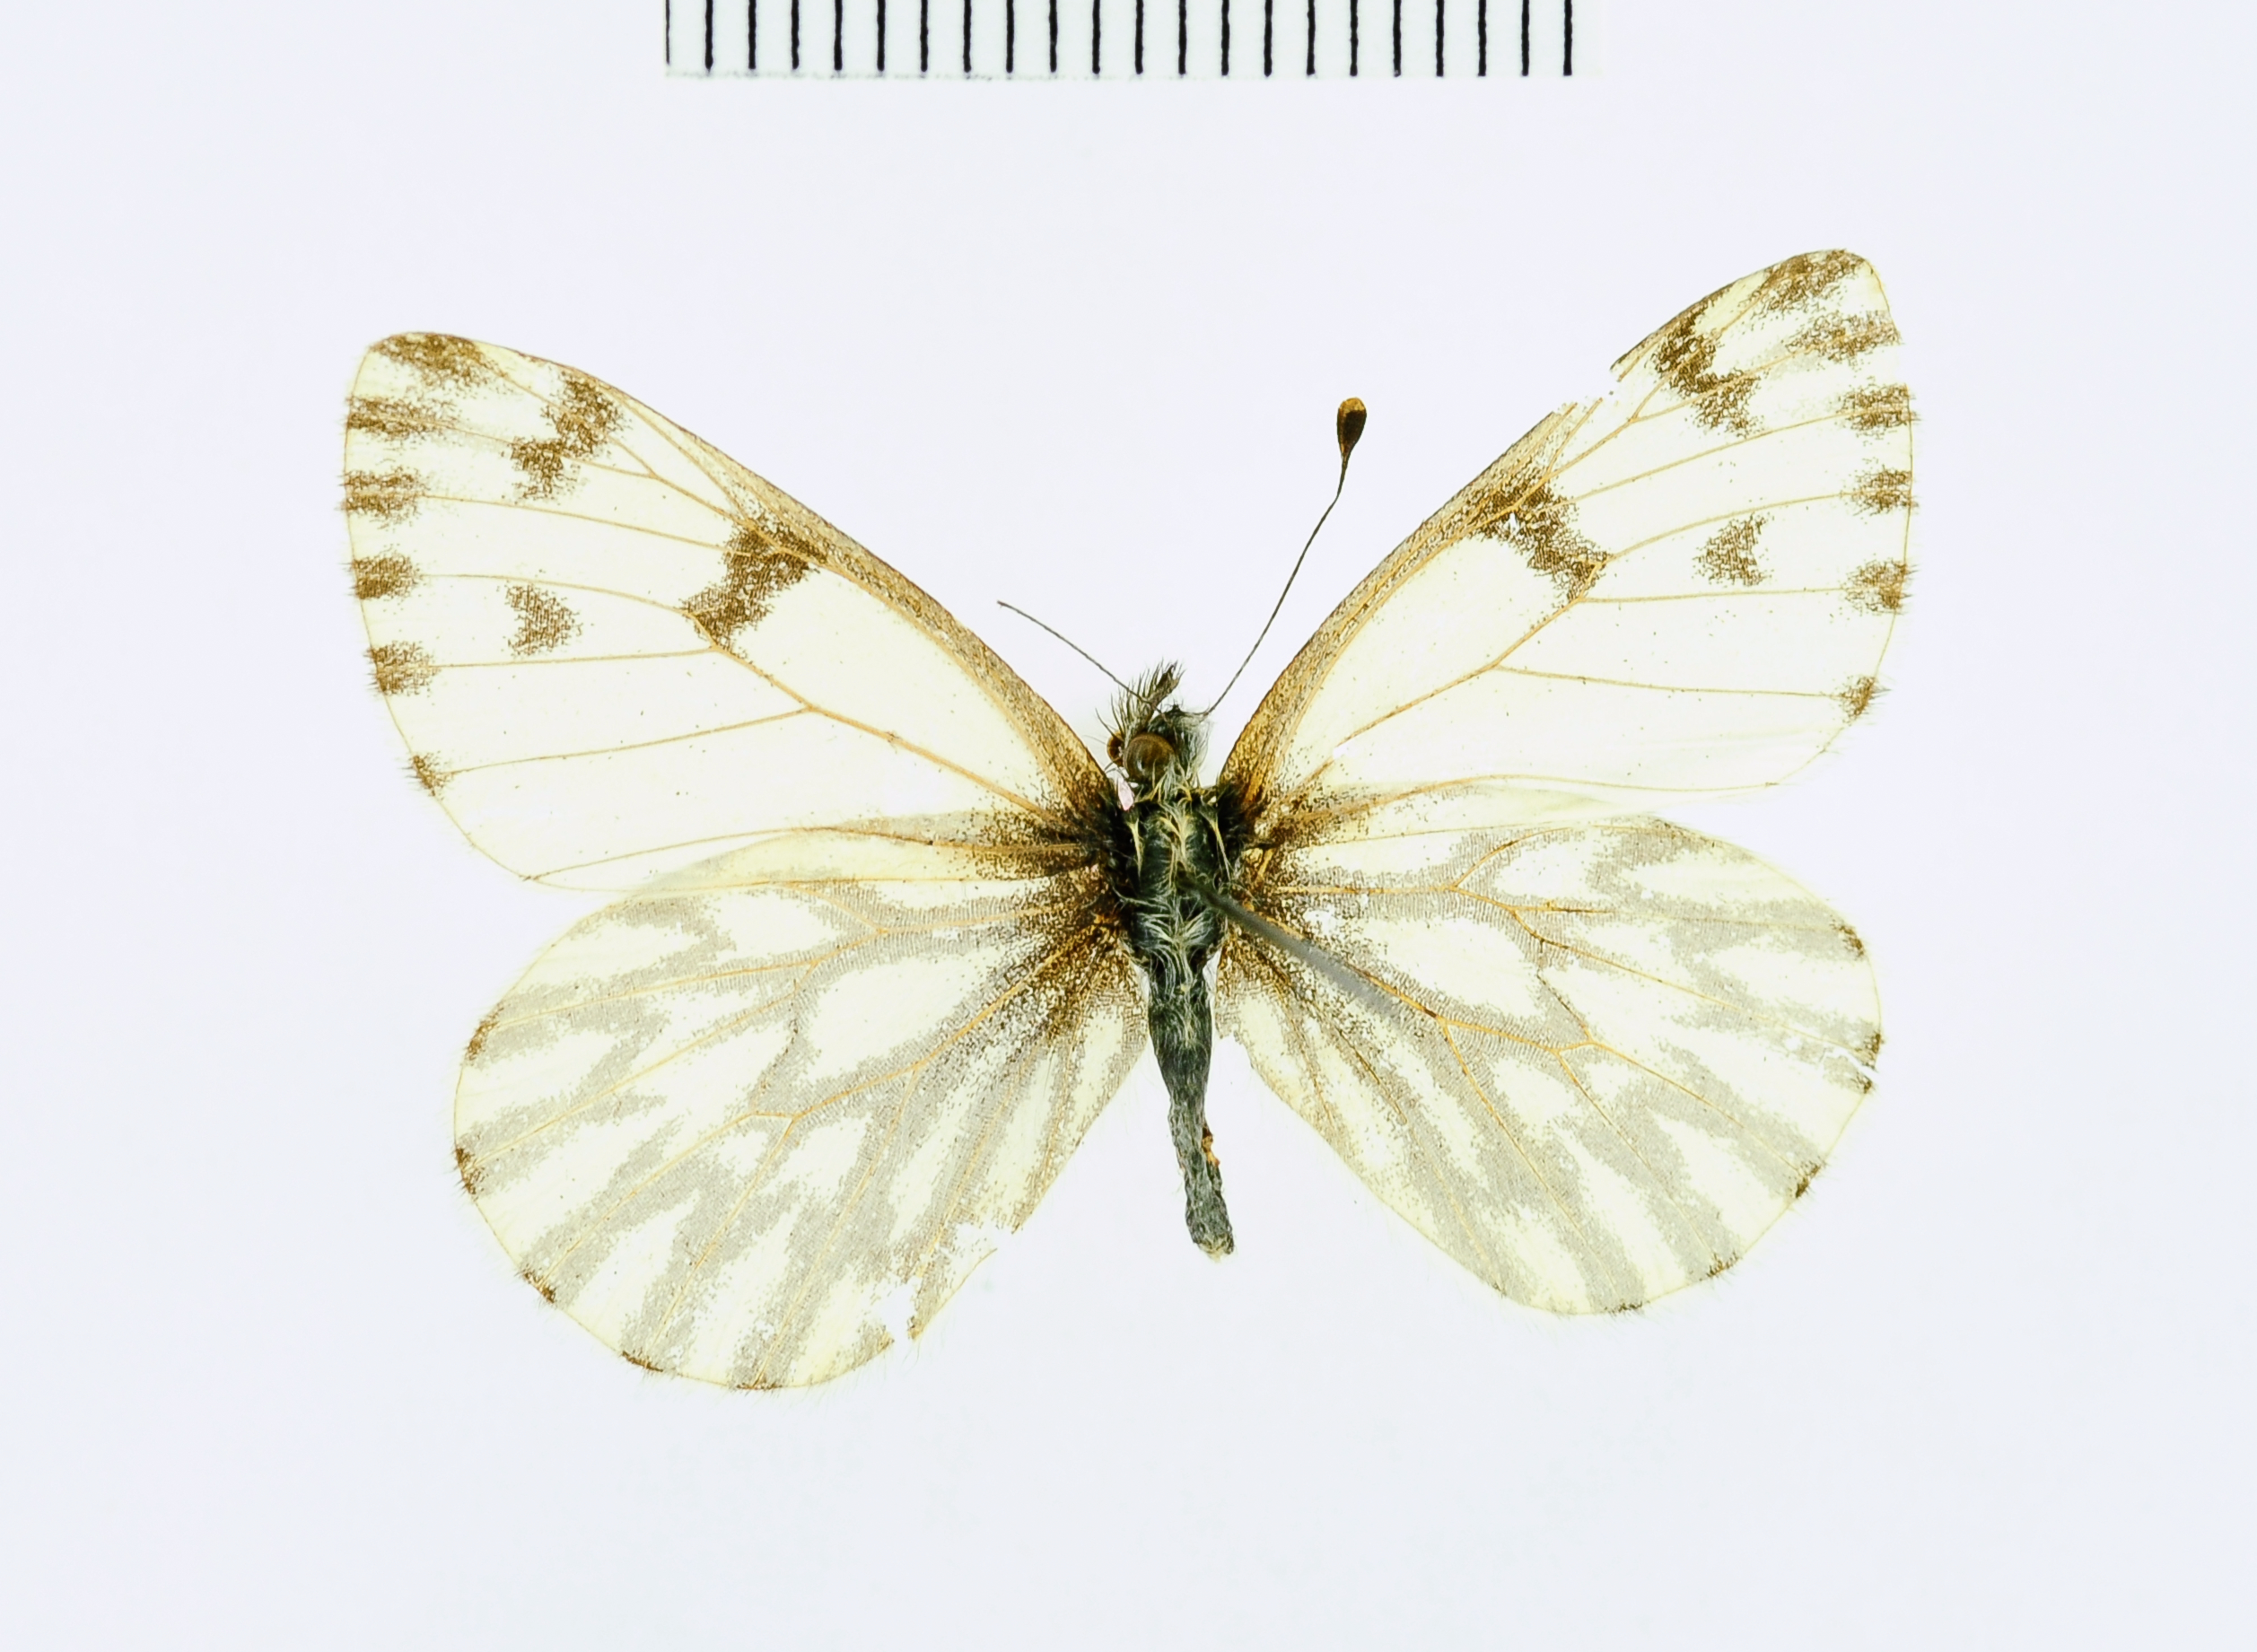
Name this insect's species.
Ascia sisymbrii
